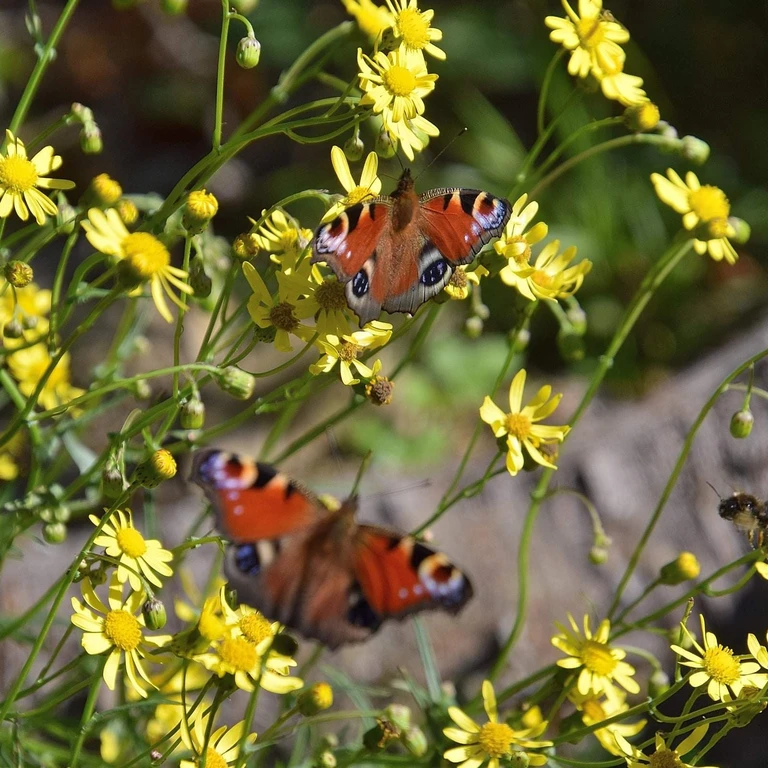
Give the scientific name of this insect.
Aglais io
